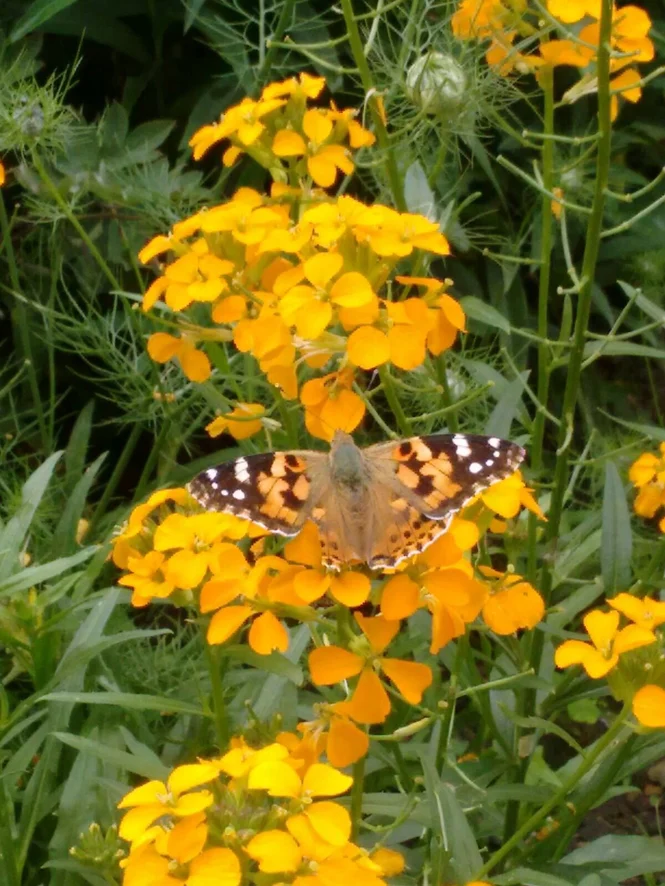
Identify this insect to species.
Vanessa cardui
